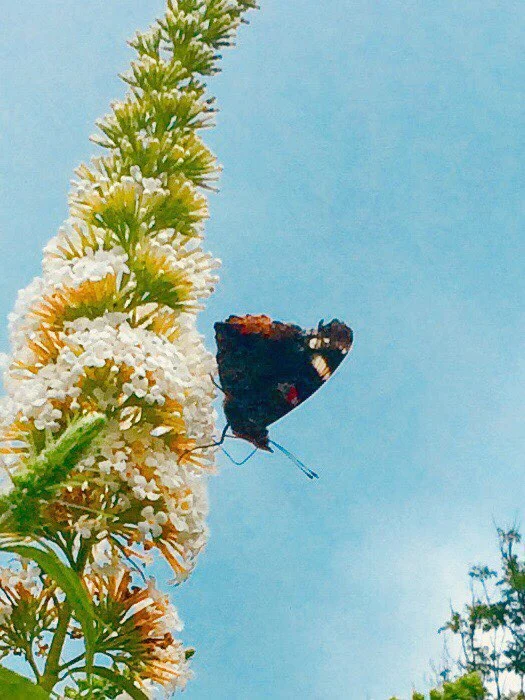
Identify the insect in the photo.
Vanessa atalanta
